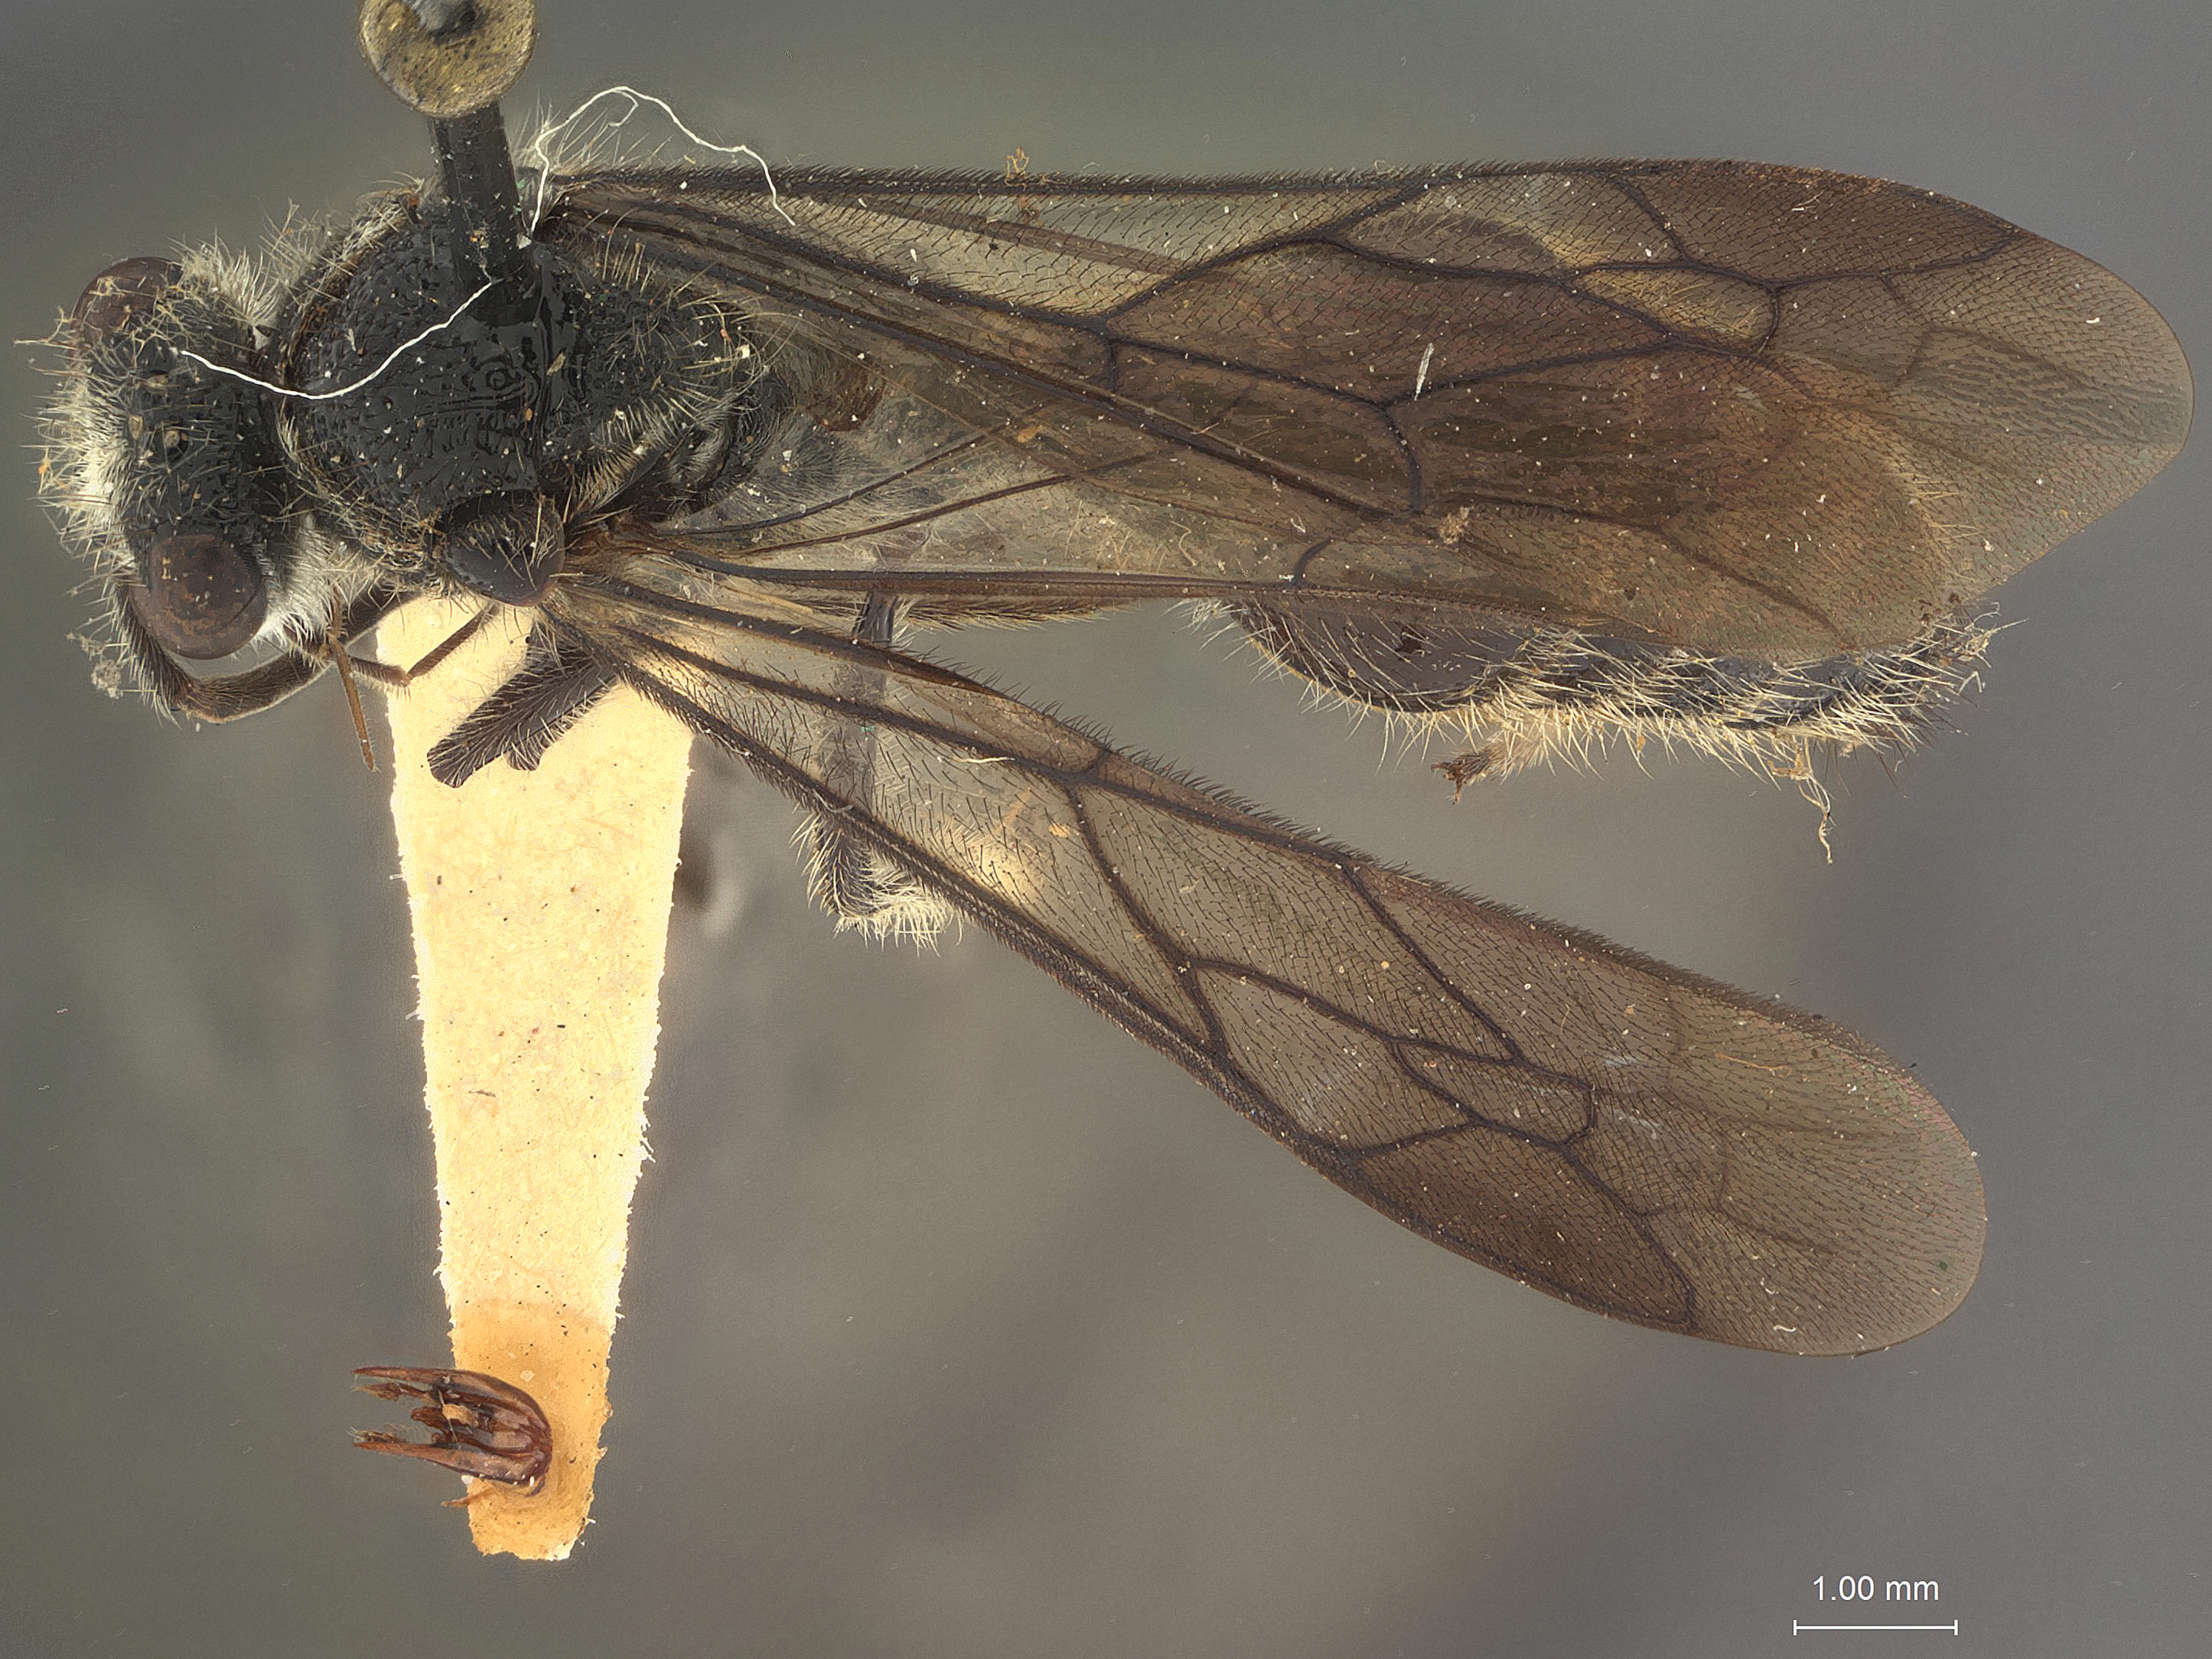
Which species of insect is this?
Timulla sticticornis
